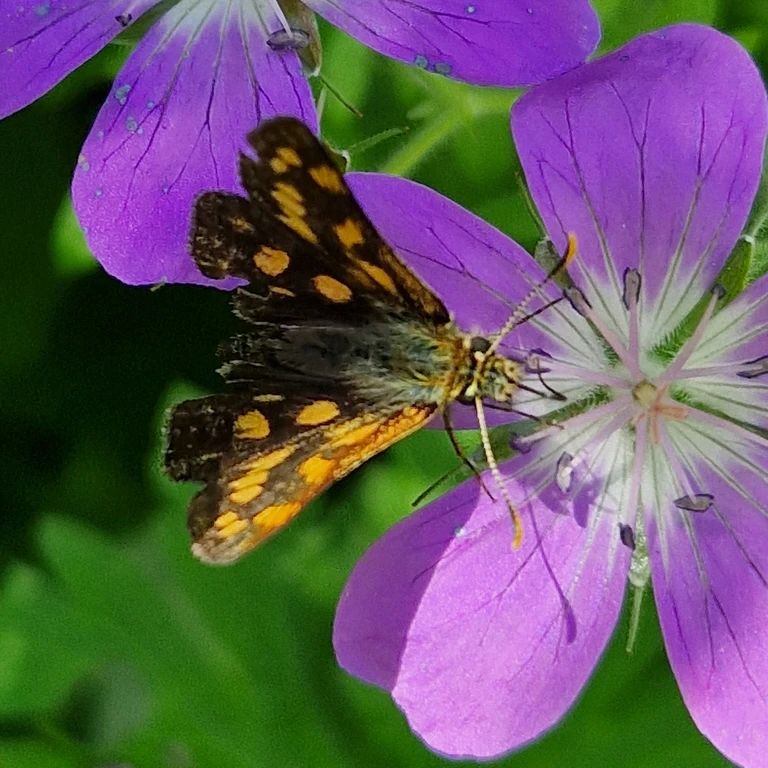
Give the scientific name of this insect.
Carterocephalus palaemon
